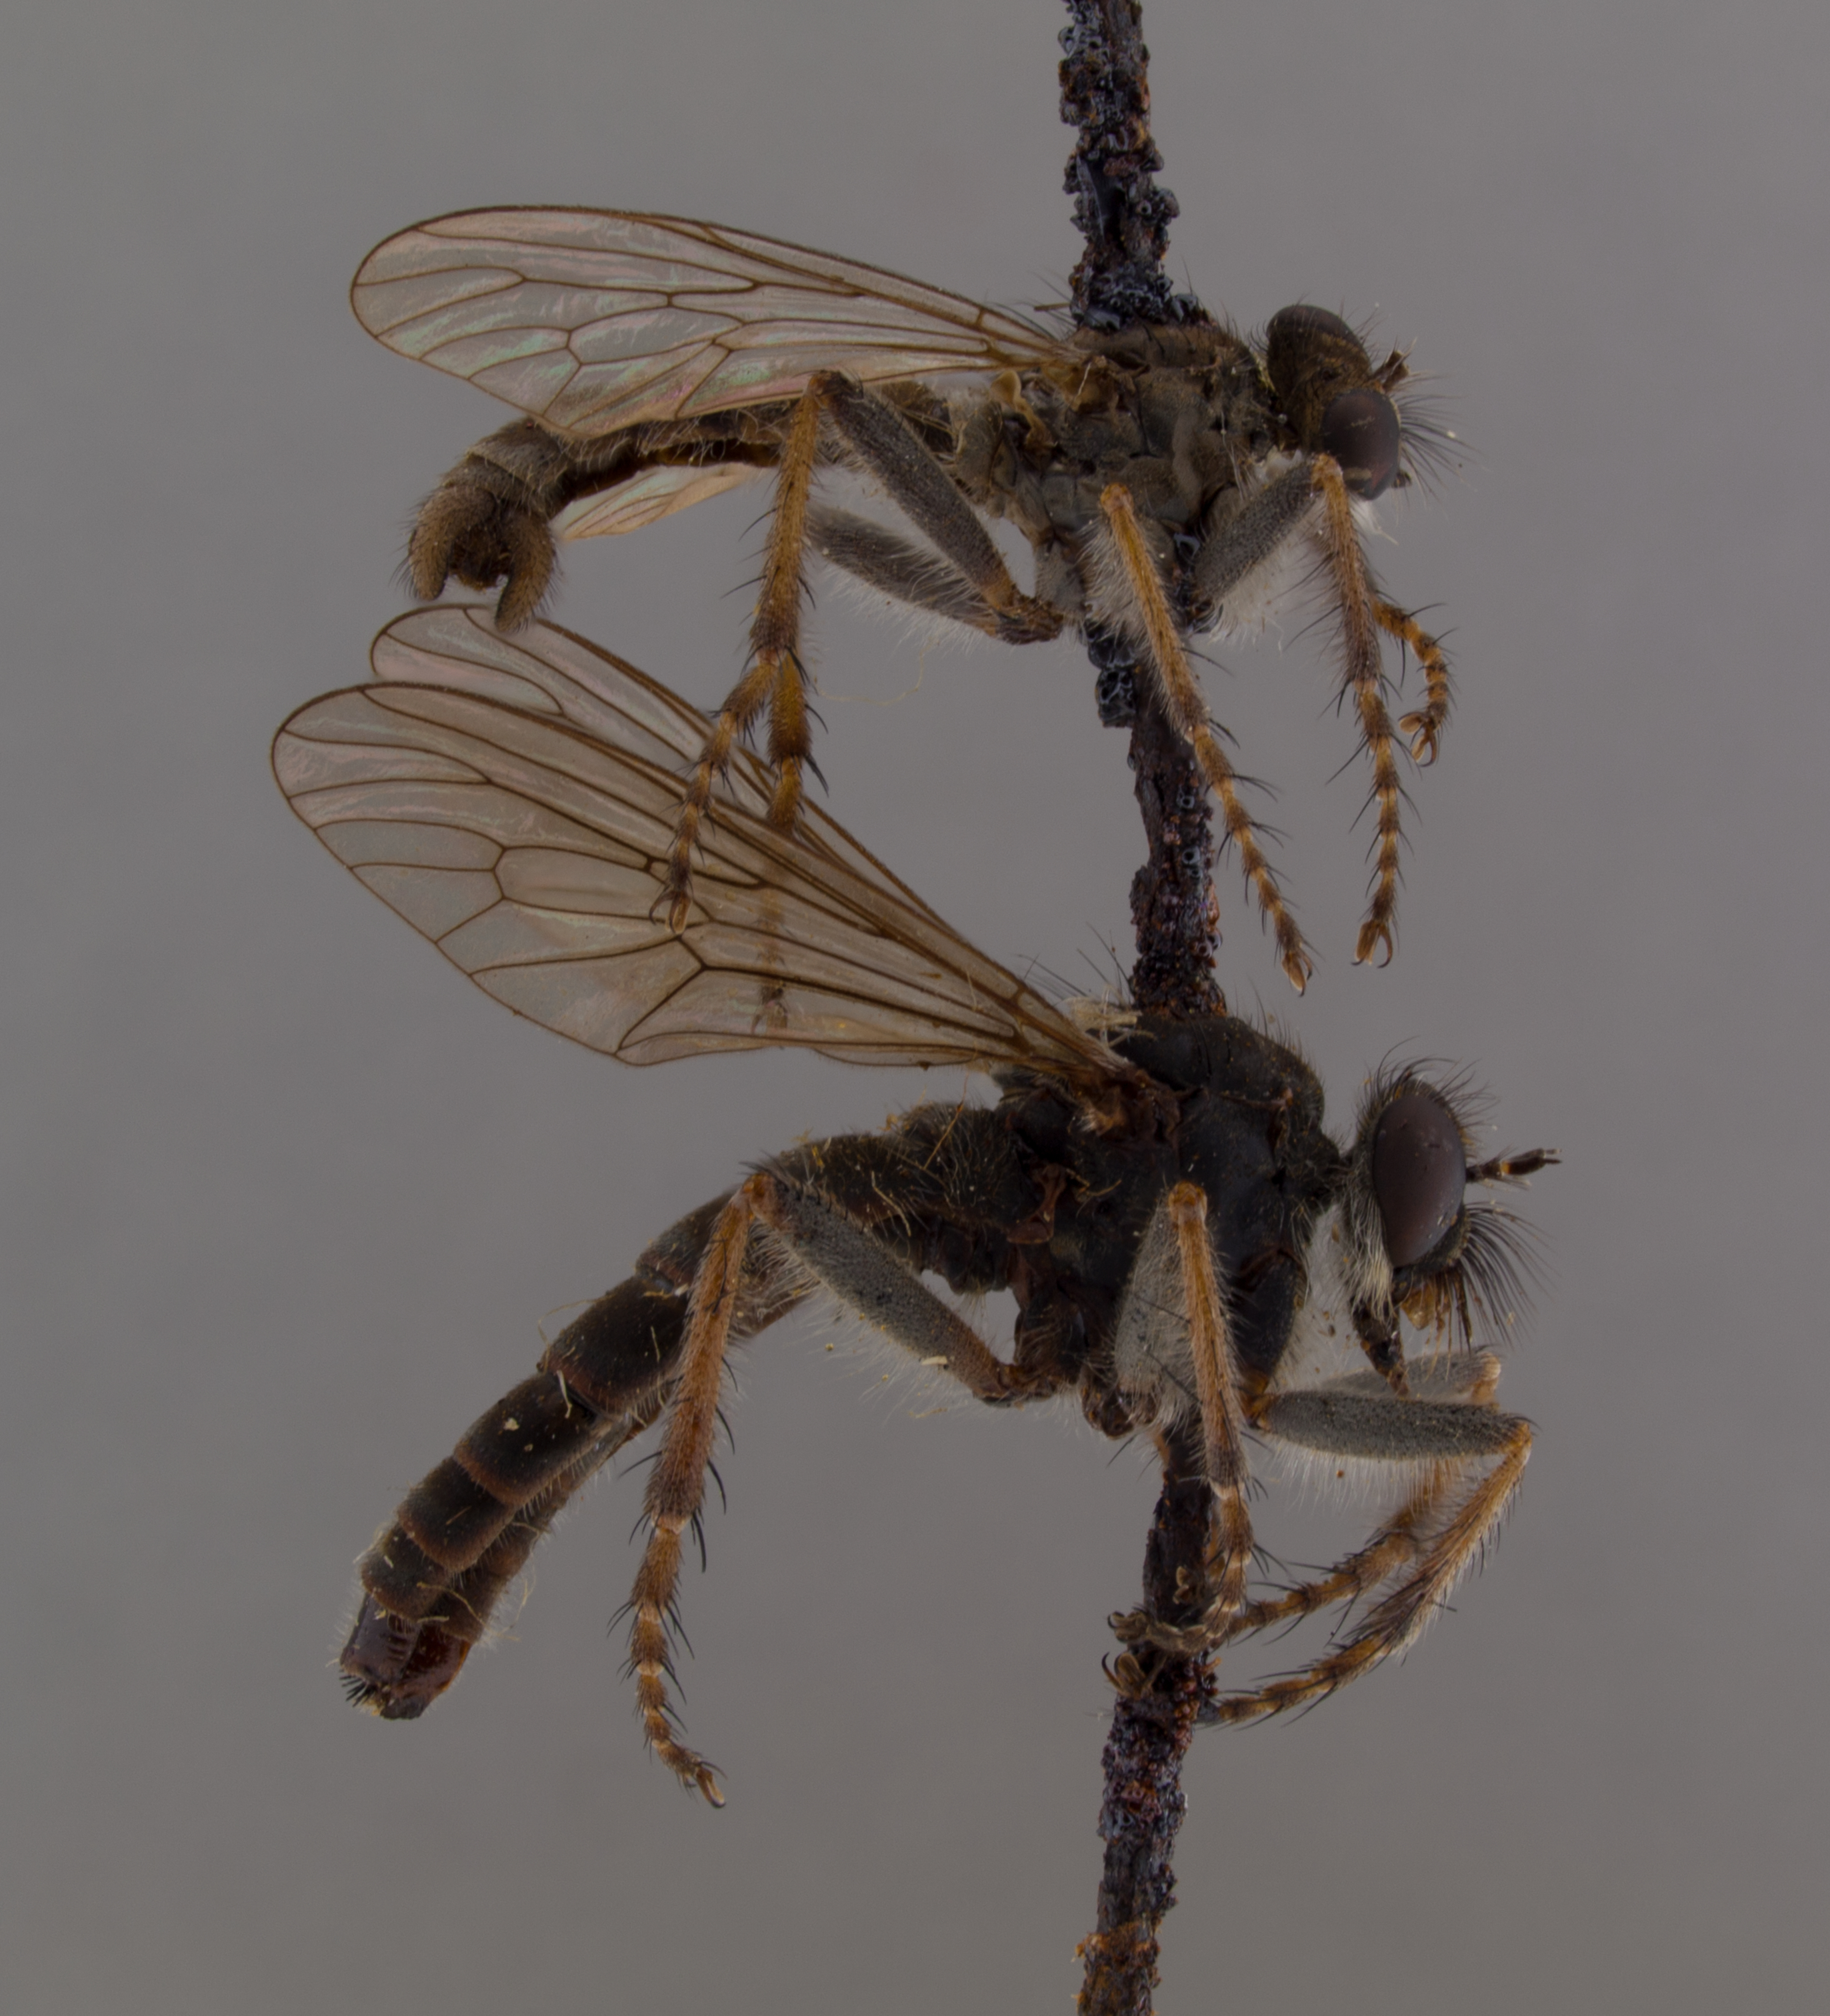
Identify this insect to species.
Lasiopogon shermani
